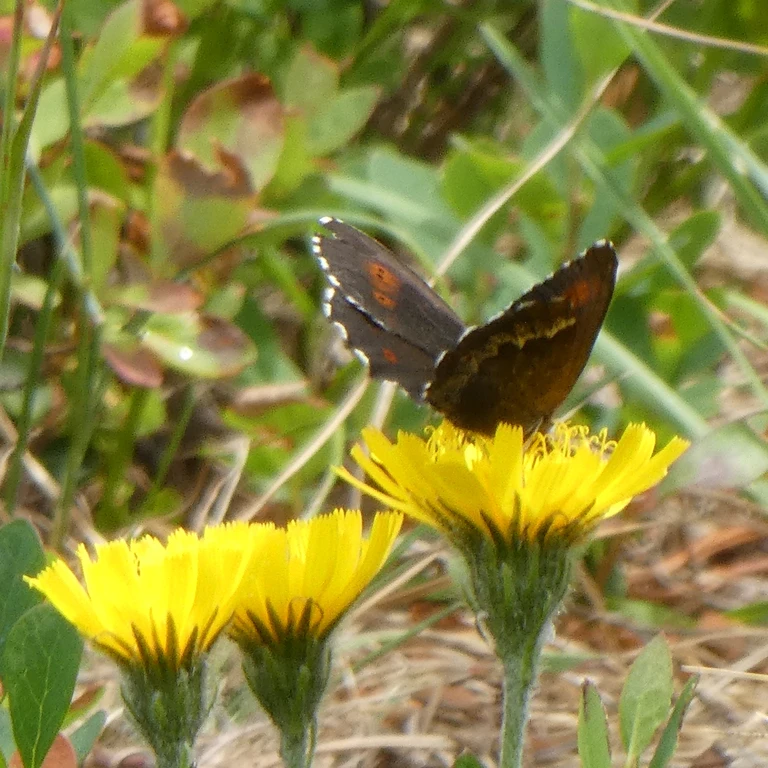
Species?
Erebia euryale
